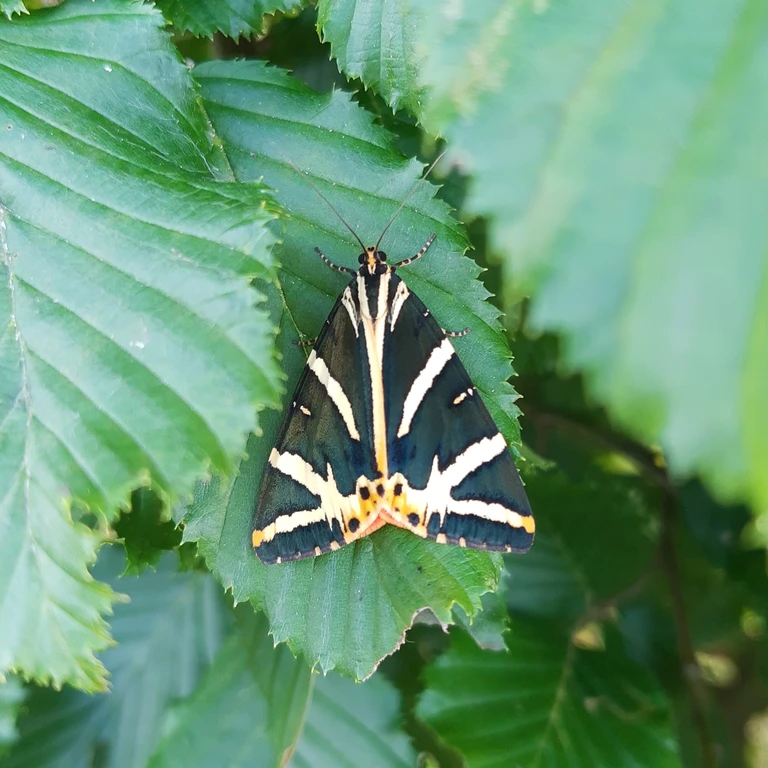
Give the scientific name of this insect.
Euplagia quadripunctaria
